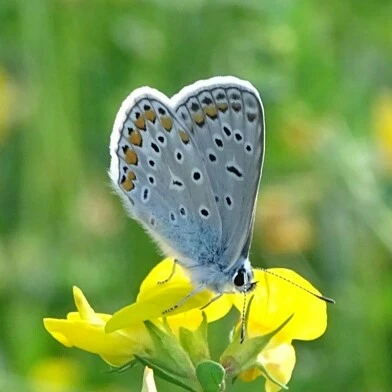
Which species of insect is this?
Polyommatus icarus
